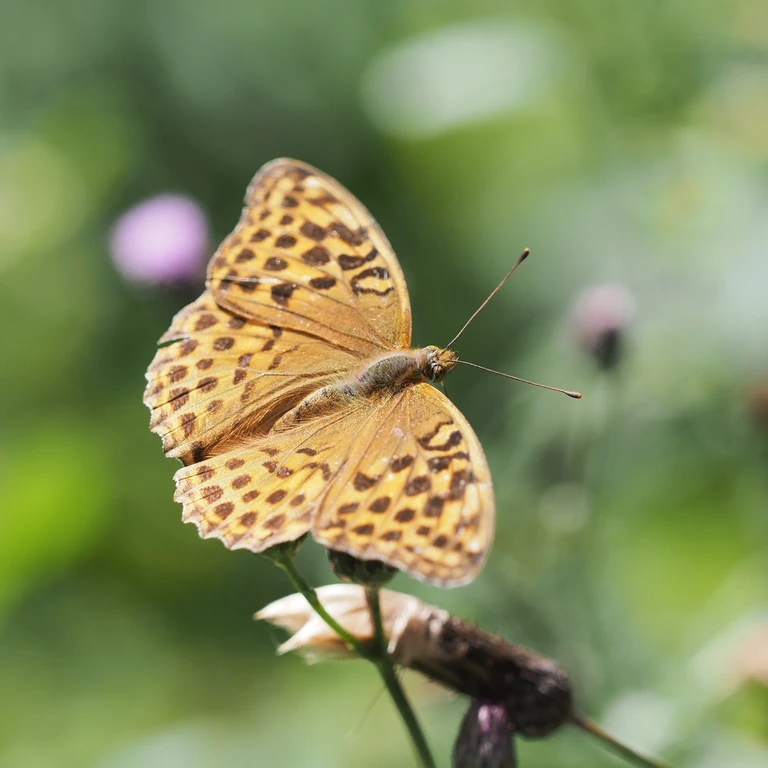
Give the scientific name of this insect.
Argynnis paphia
